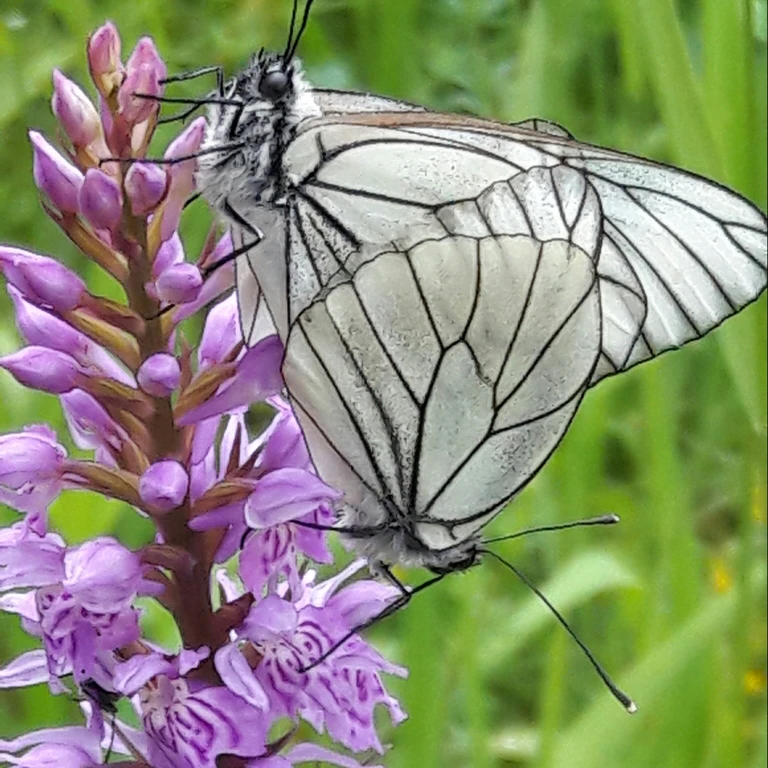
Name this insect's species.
Aporia crataegi
